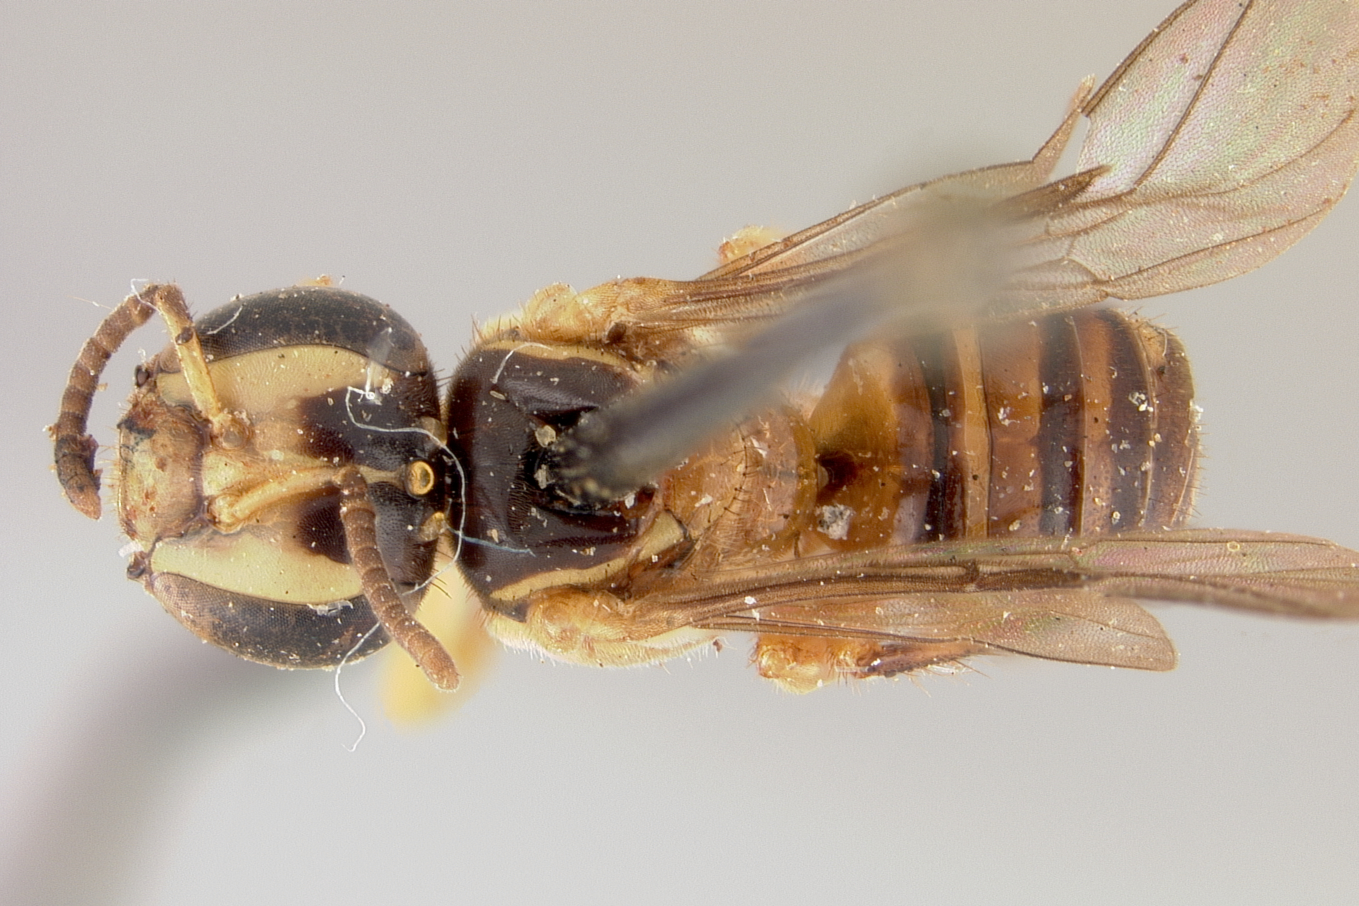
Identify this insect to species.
Trigona mirandula
